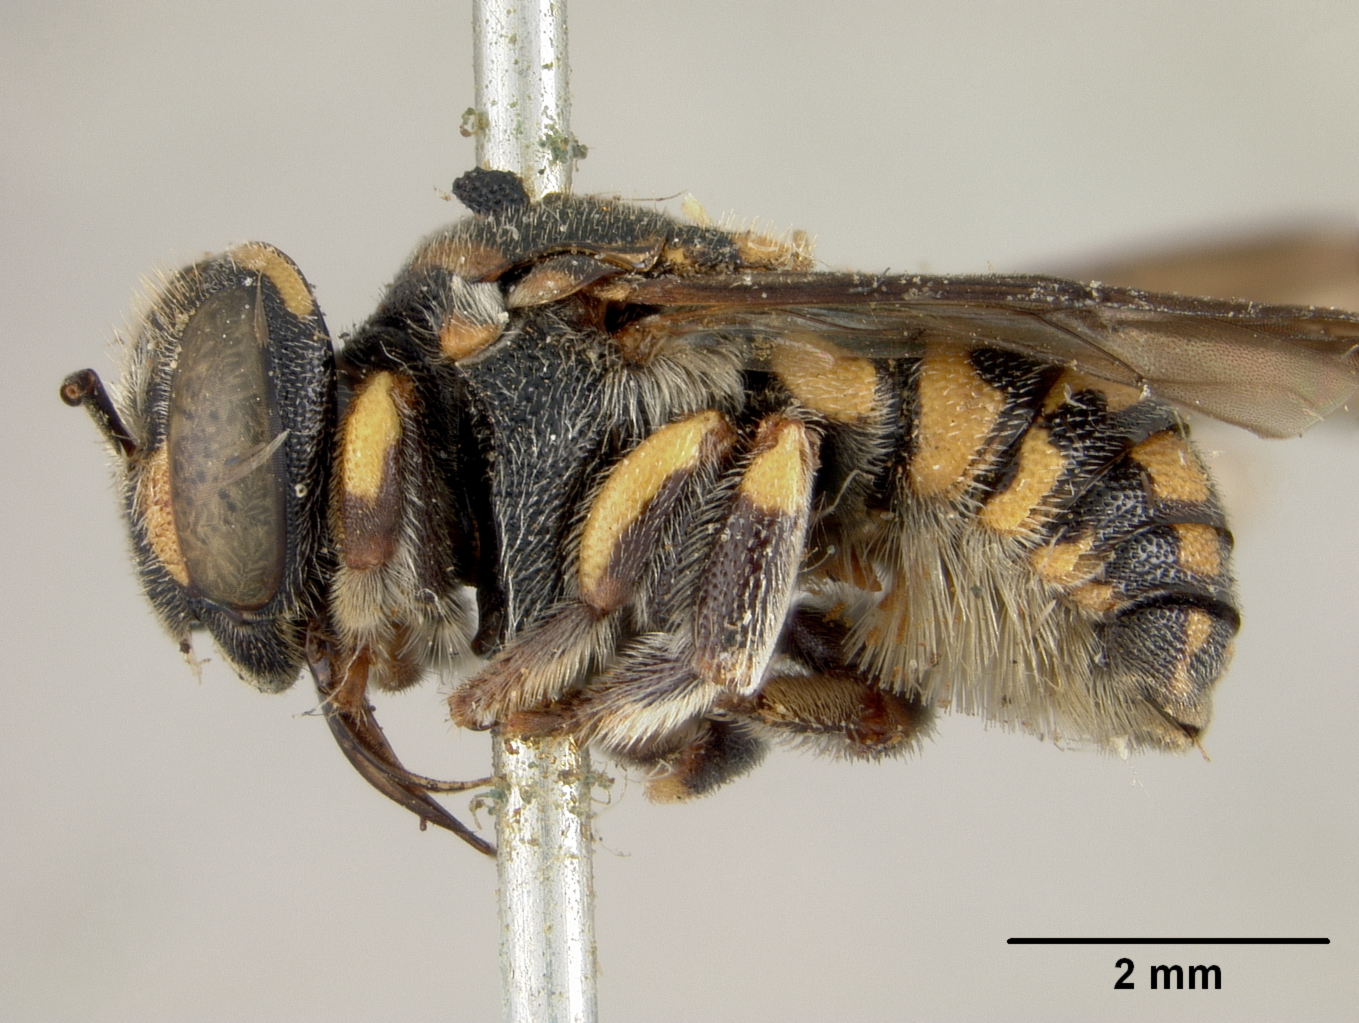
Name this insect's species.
Dianthidium robertsoni
